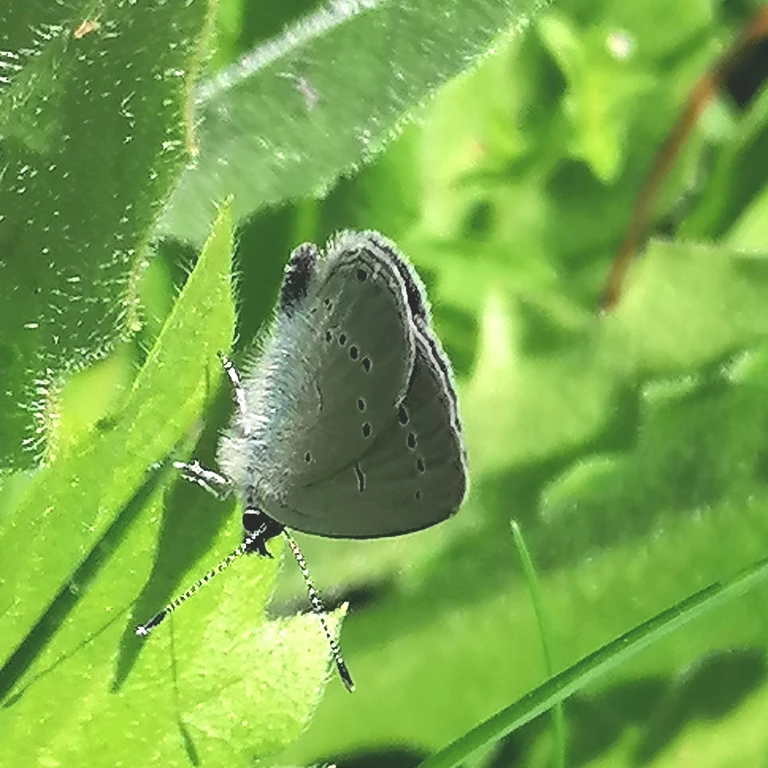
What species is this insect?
Cupido minimus
